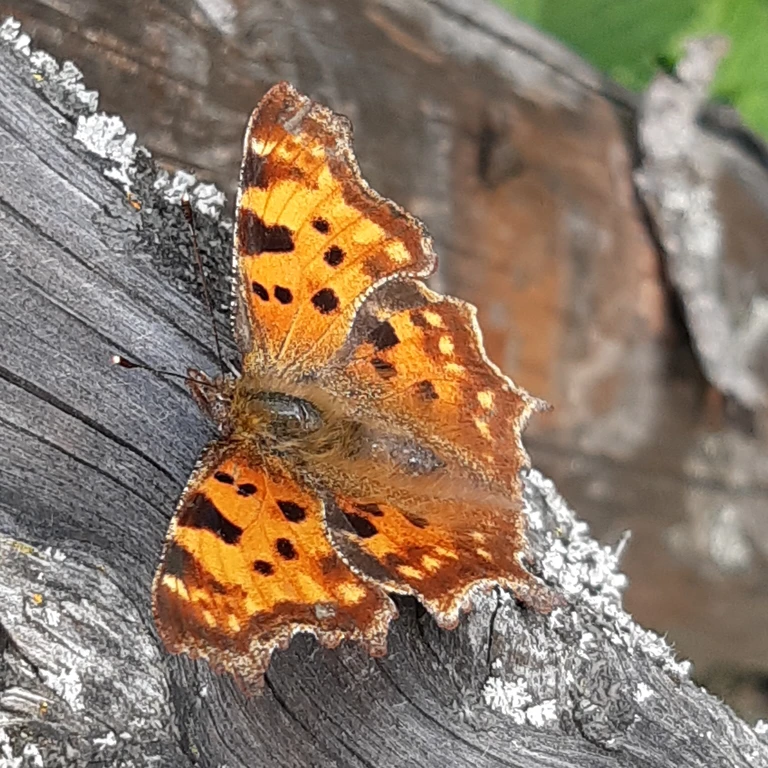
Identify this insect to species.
Polygonia c-album
